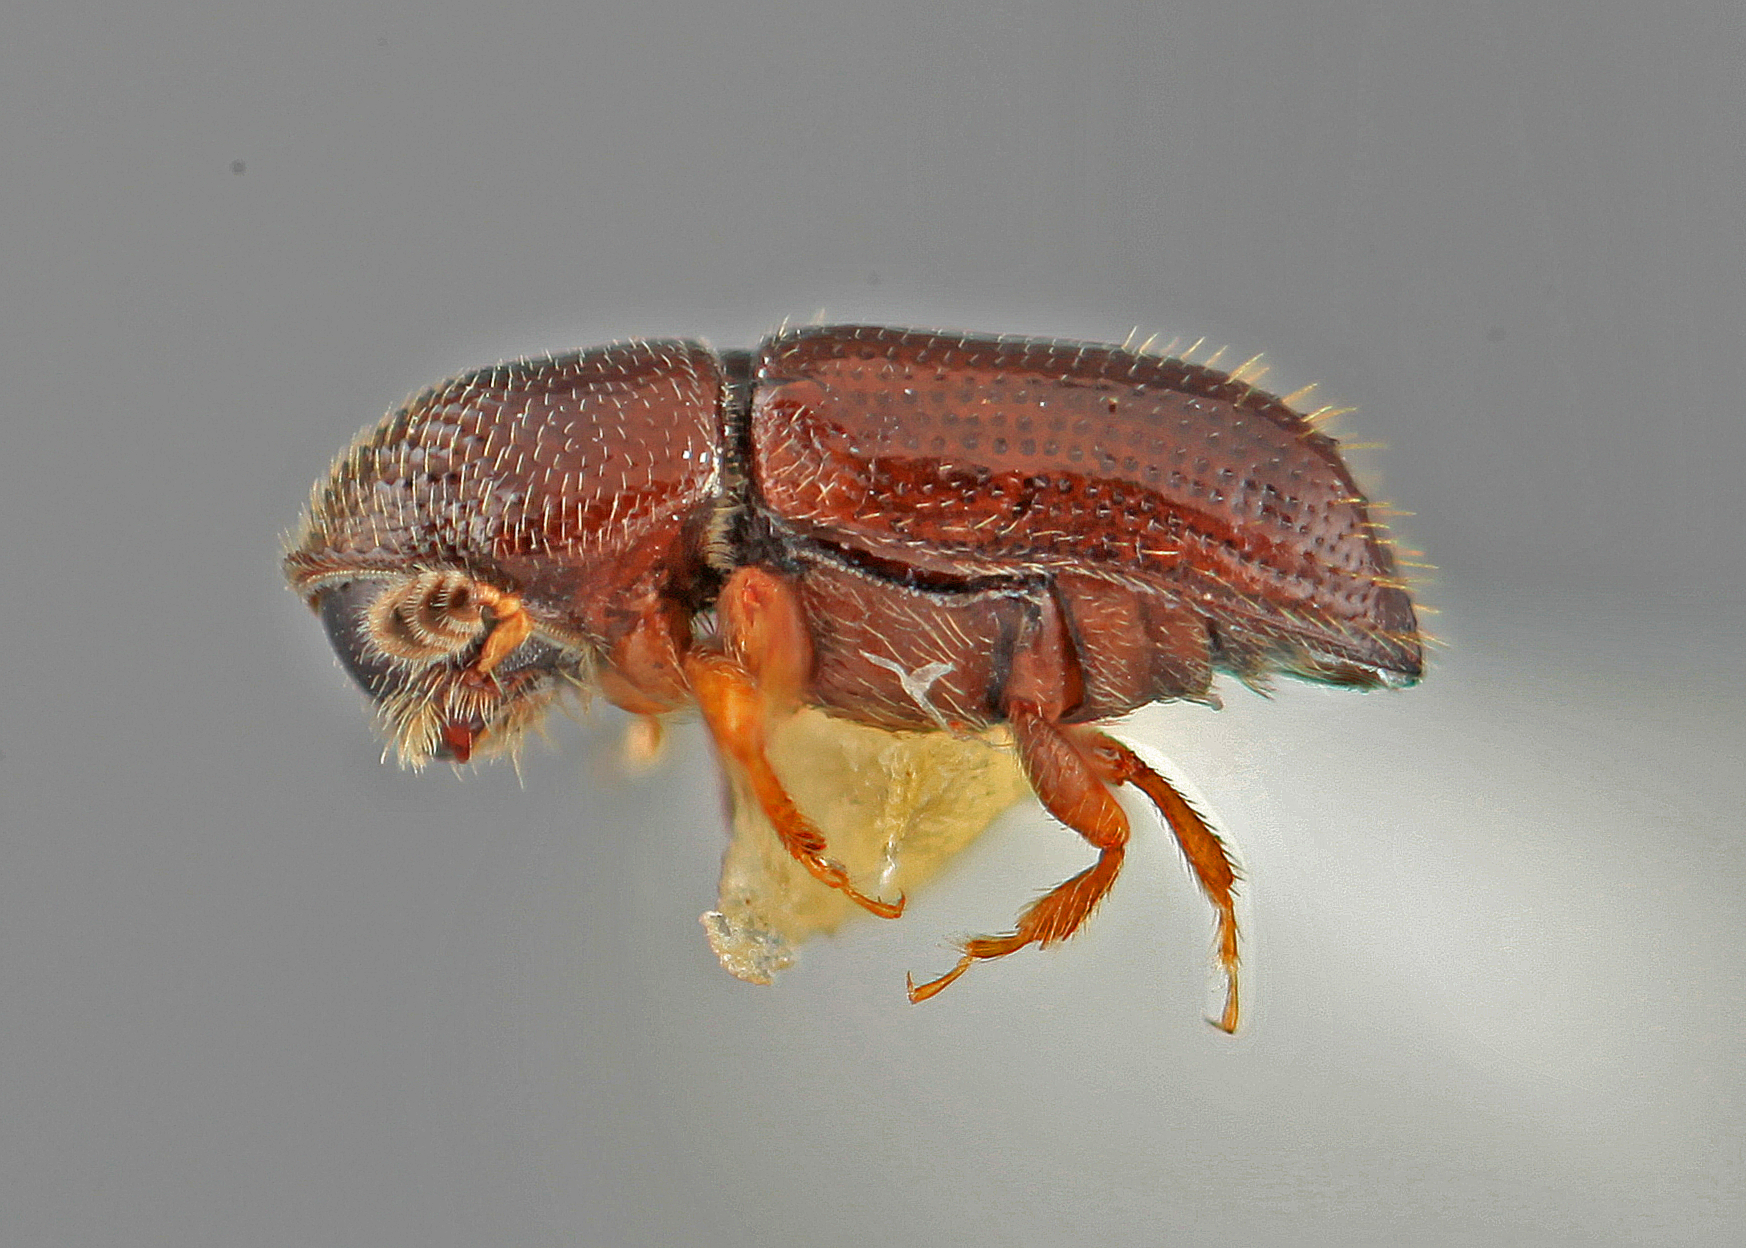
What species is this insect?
Pityophthorus opacifrons
